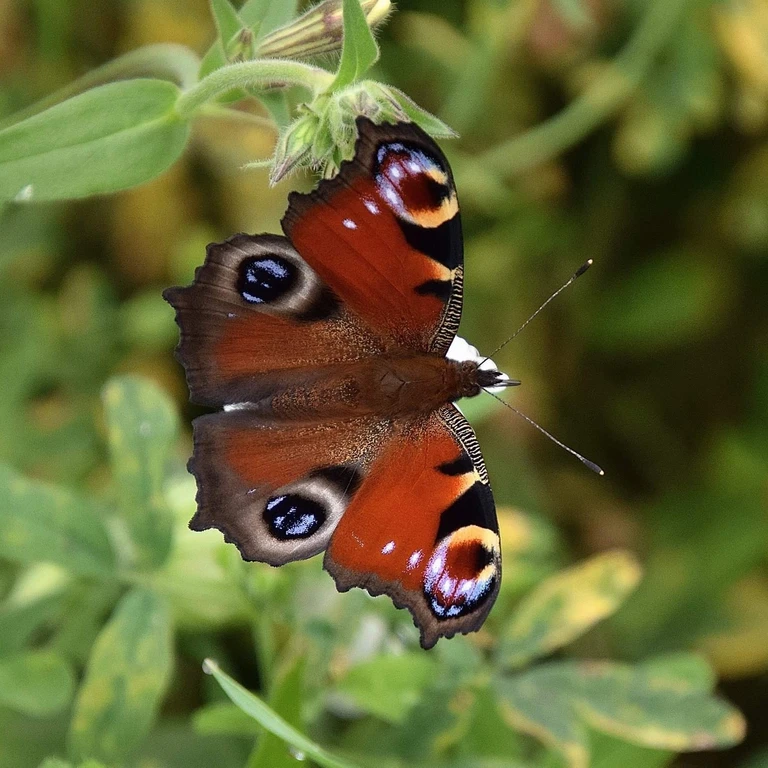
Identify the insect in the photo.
Aglais io
